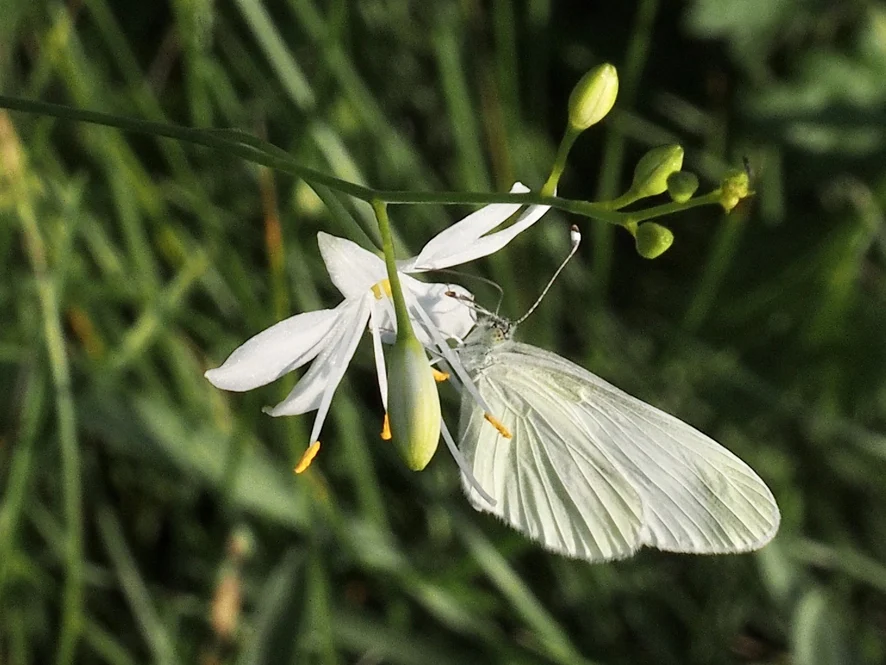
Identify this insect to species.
Leptidea sinapis/juvernica
